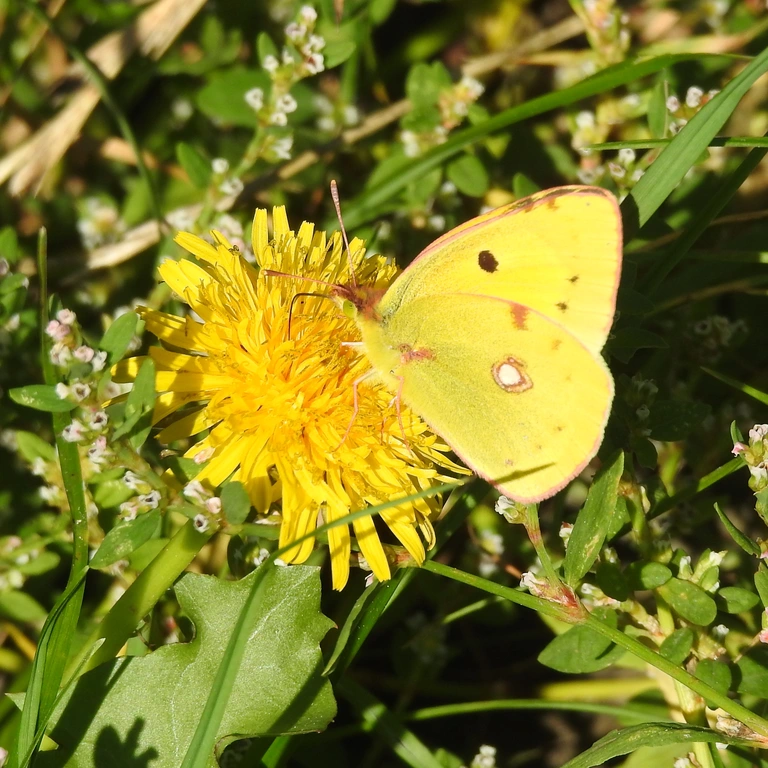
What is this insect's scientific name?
Colias croceus
